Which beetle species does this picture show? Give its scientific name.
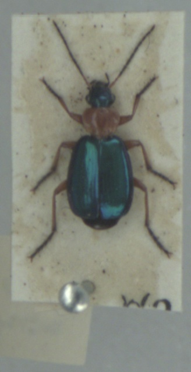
Lebia chlorocephala
